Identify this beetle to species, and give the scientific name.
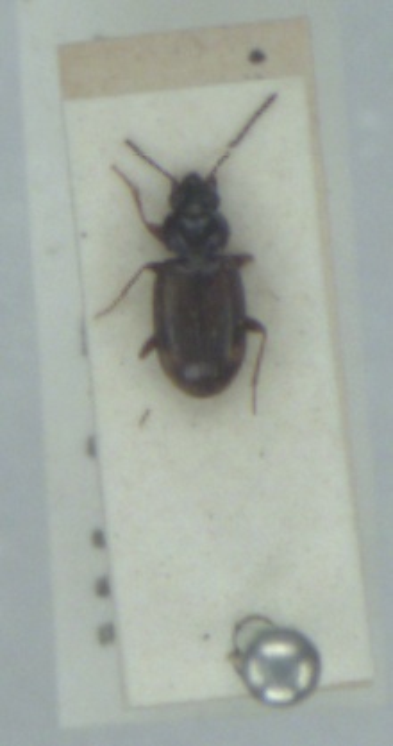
Bembidion guttula
